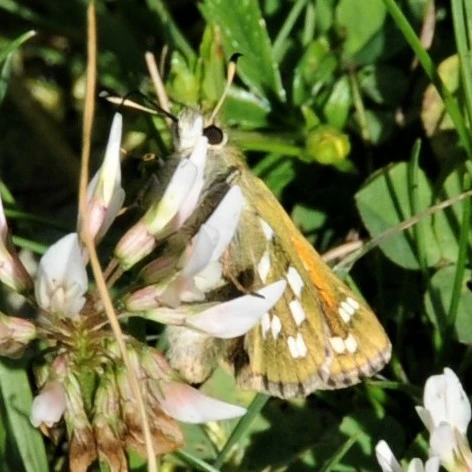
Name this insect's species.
Hesperia comma
